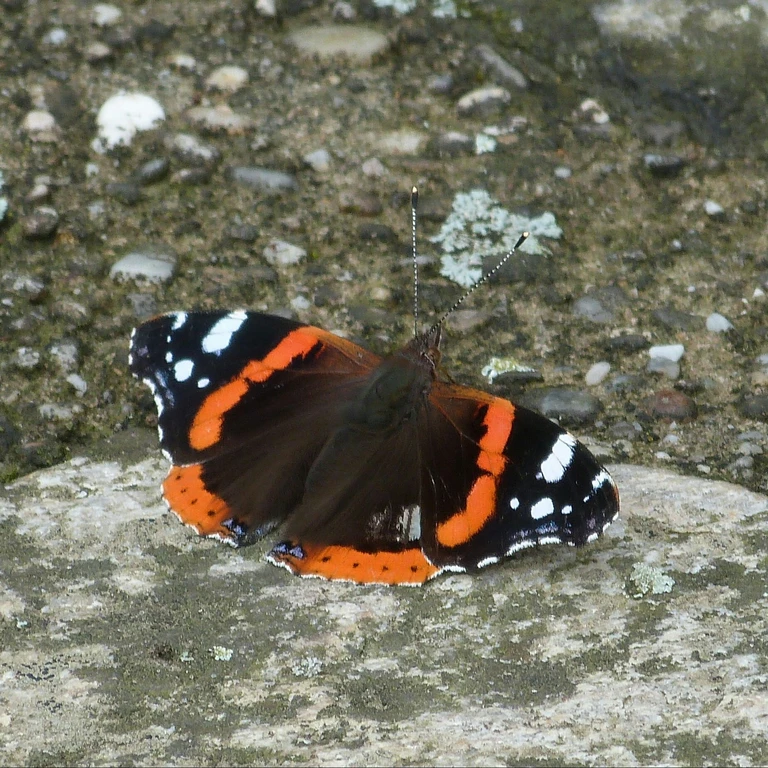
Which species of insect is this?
Vanessa atalanta
